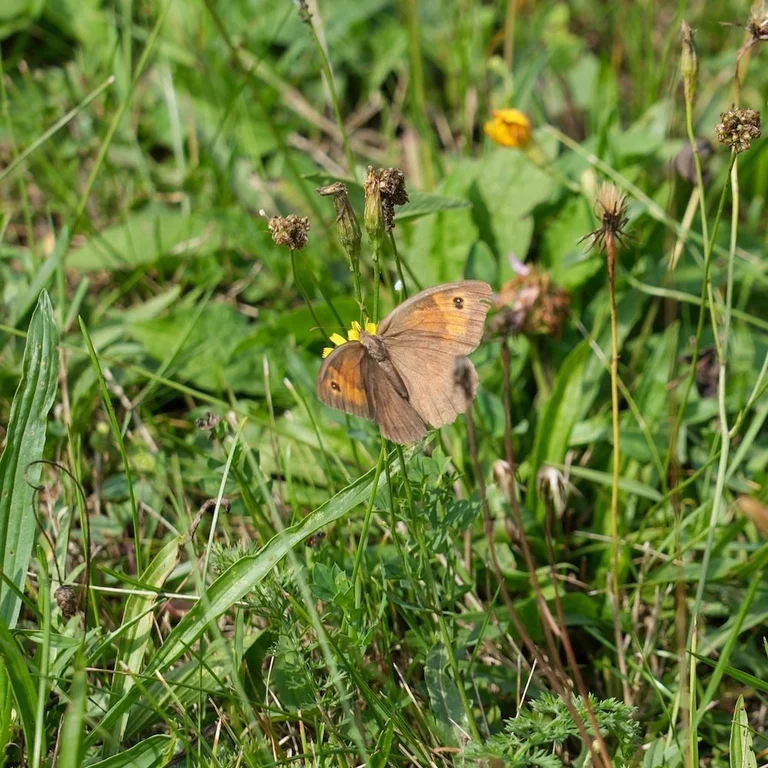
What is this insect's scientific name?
Maniola jurtina
